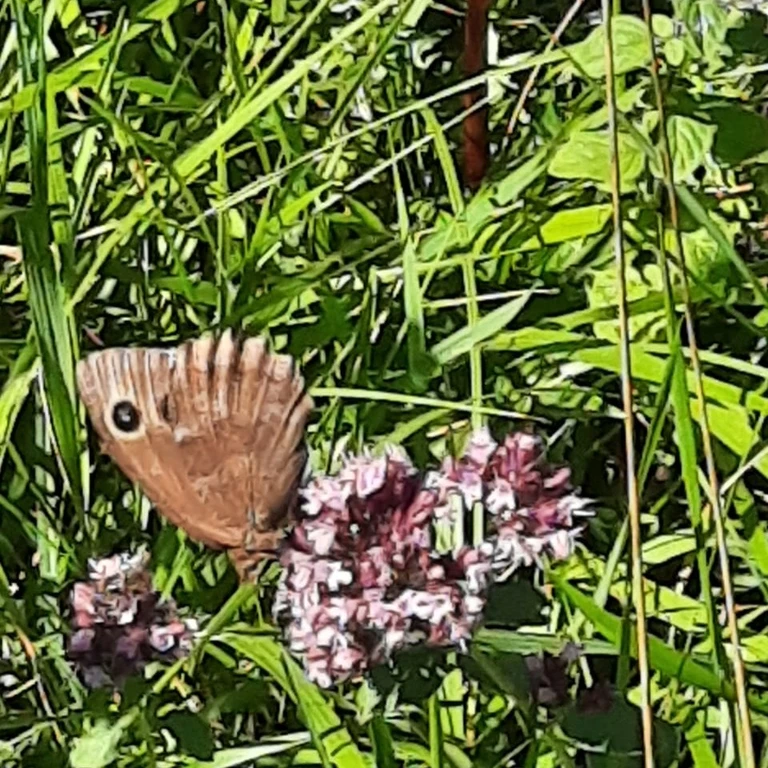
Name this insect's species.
Minois dryas
